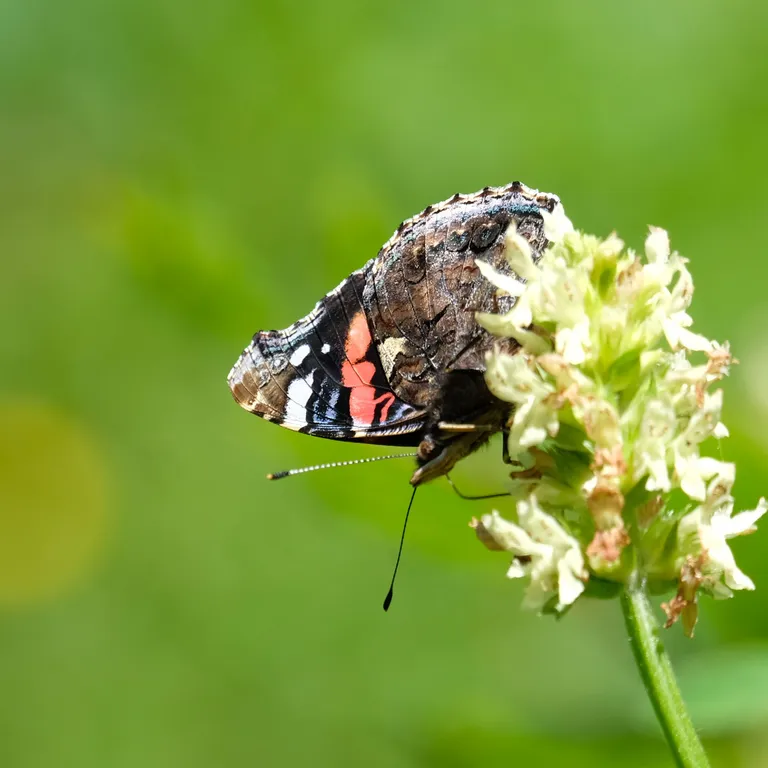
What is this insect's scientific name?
Vanessa atalanta
